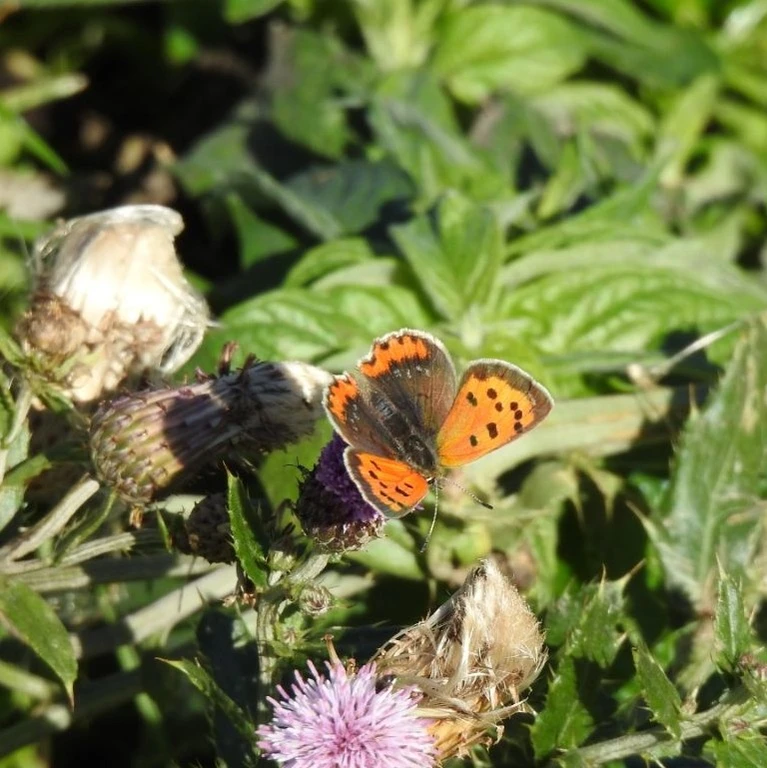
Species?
Lycaena phlaeas
